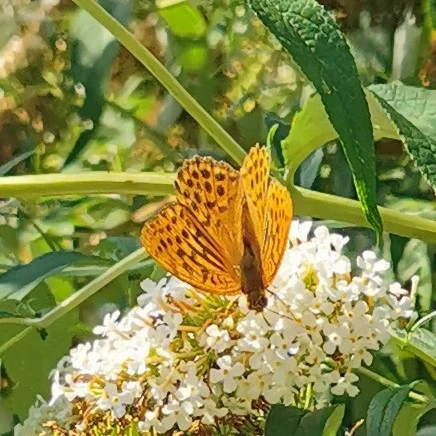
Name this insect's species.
Argynnis paphia
